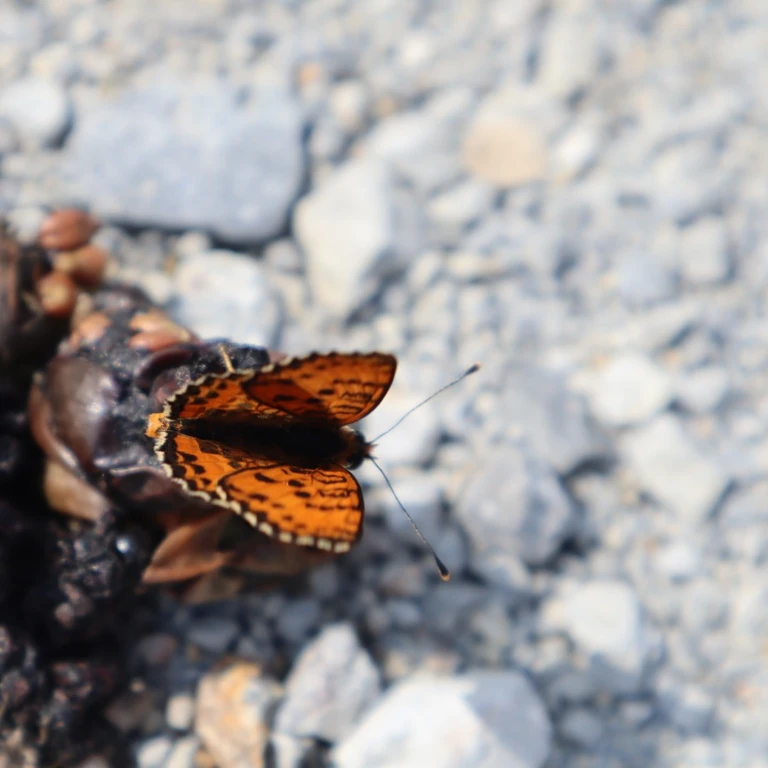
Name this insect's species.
Melitaea didyma
